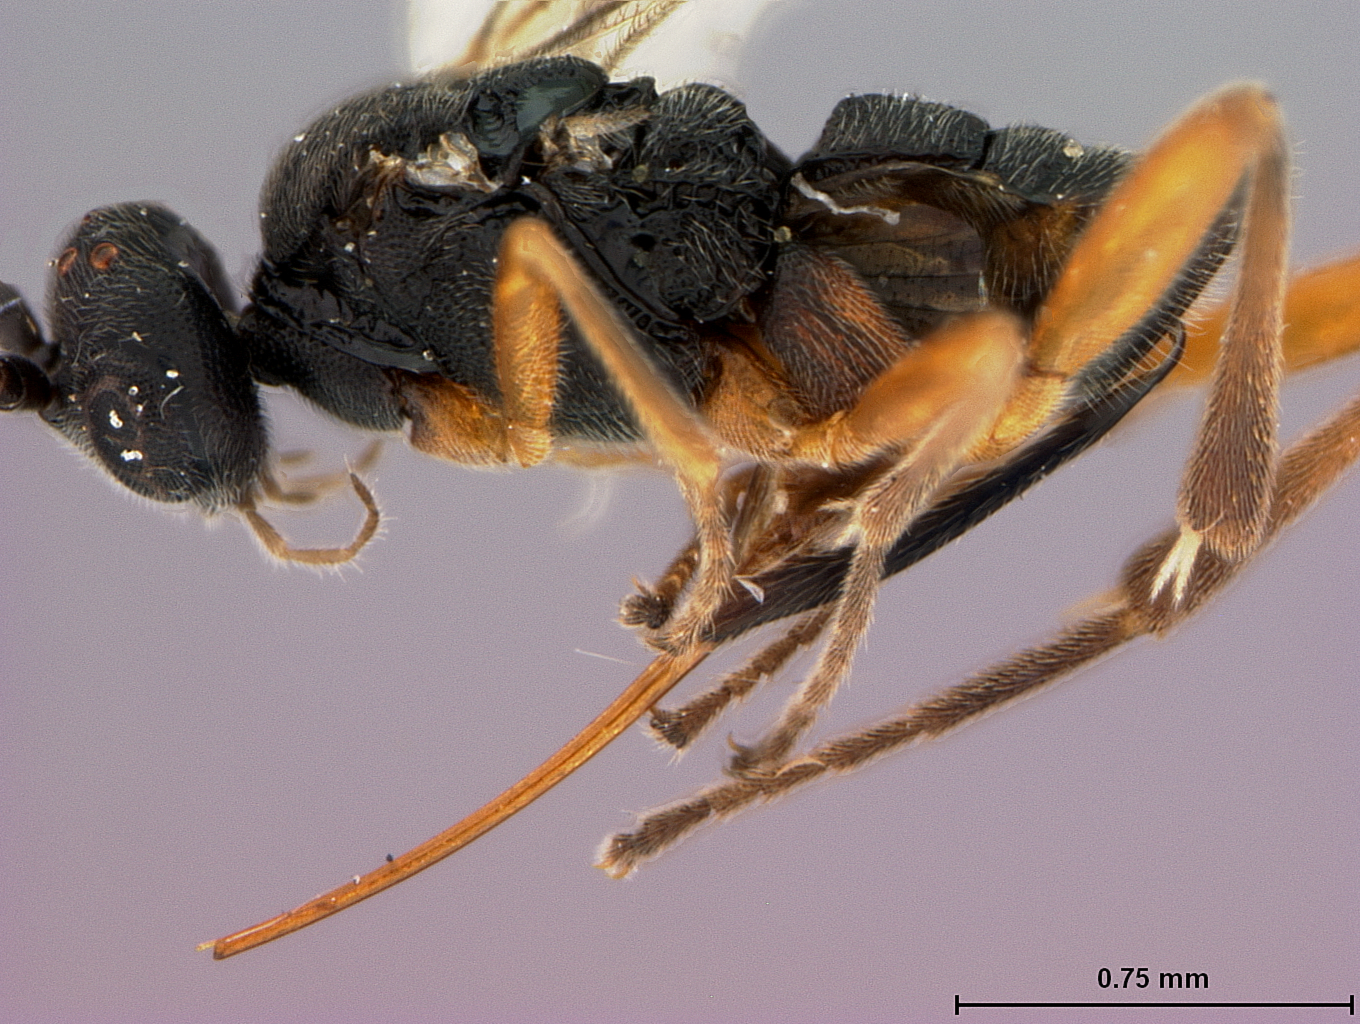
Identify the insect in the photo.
Exoryza minnesota
